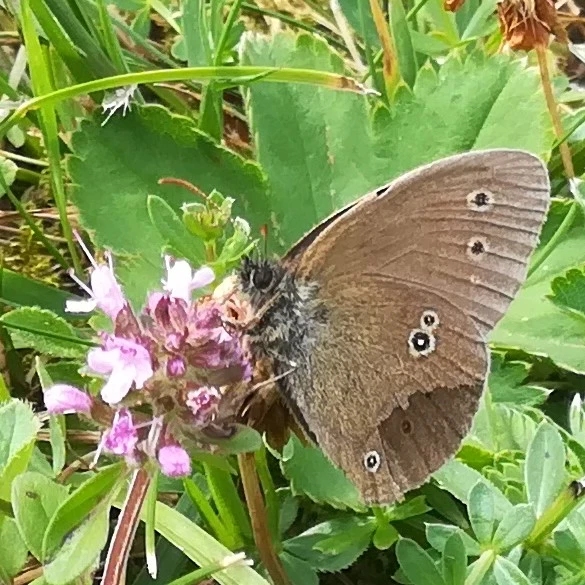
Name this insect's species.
Aphantopus hyperantus
